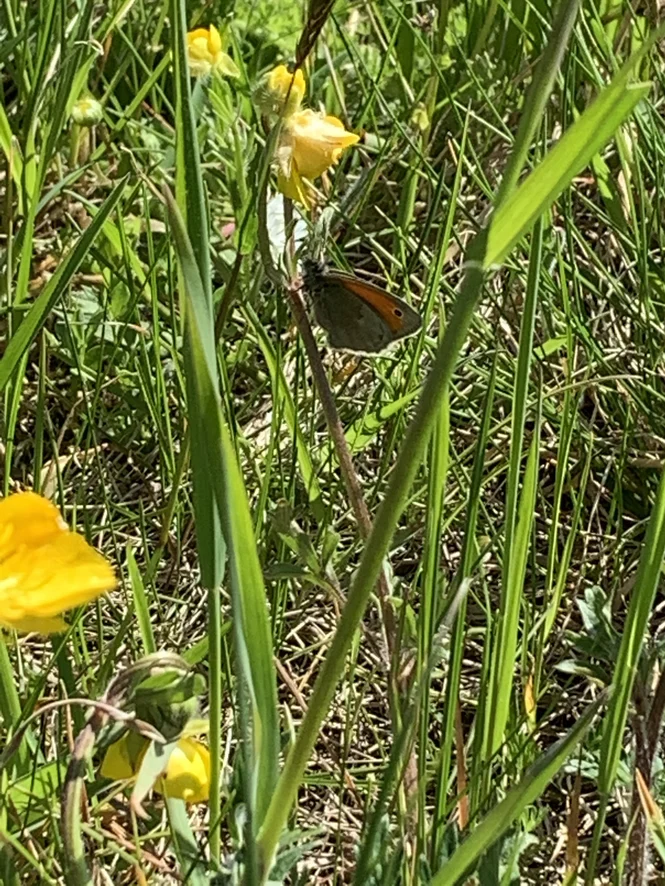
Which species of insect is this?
Coenonympha pamphilus
